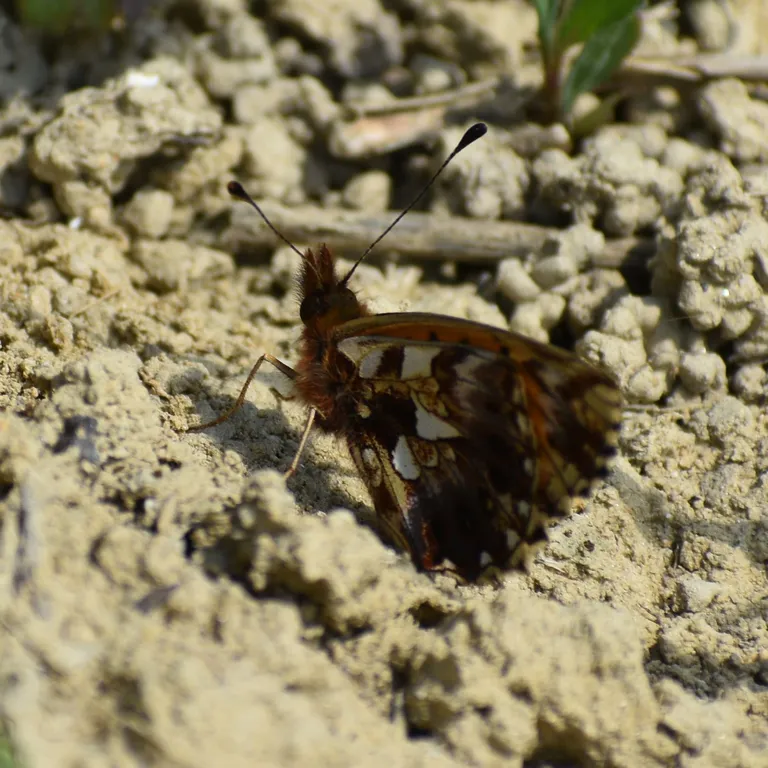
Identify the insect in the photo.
Boloria dia
